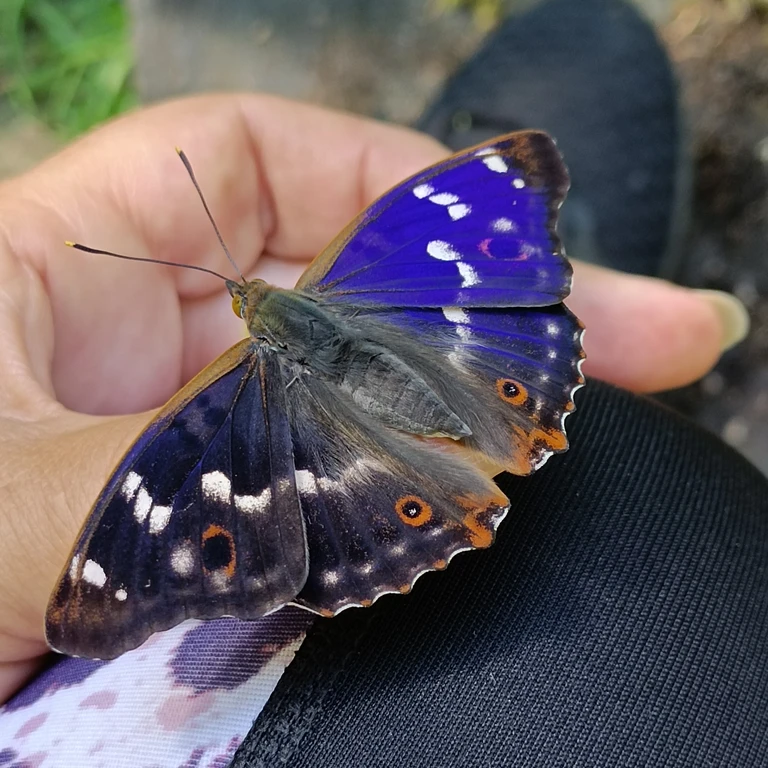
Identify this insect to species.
Apatura ilia
